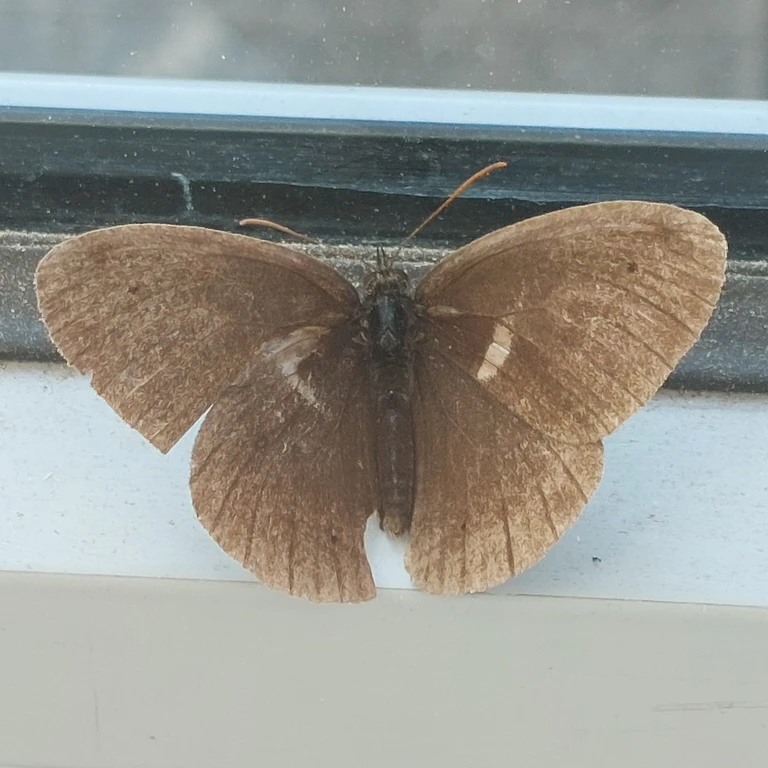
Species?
Aphantopus hyperantus
